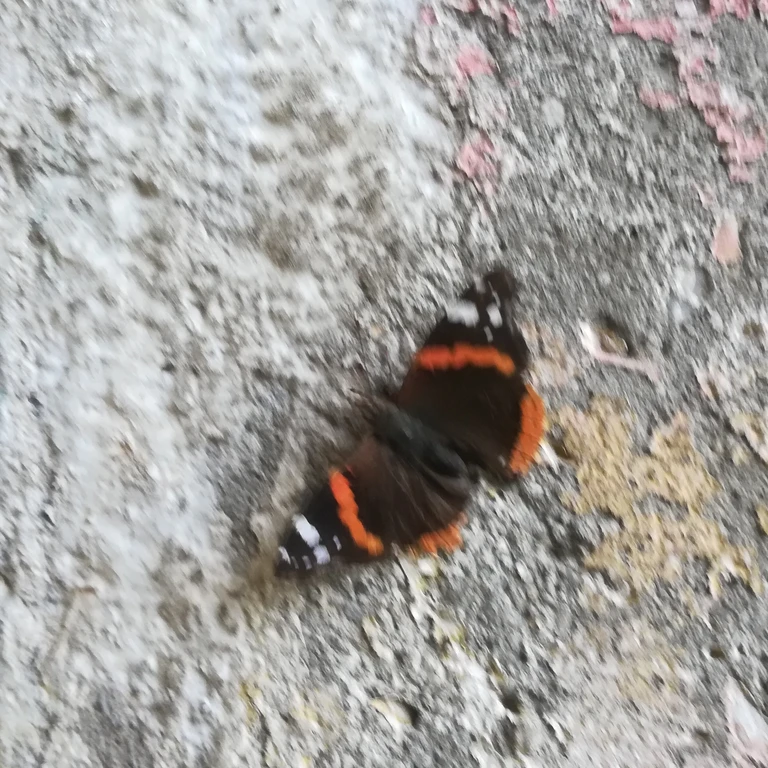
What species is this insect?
Vanessa atalanta
